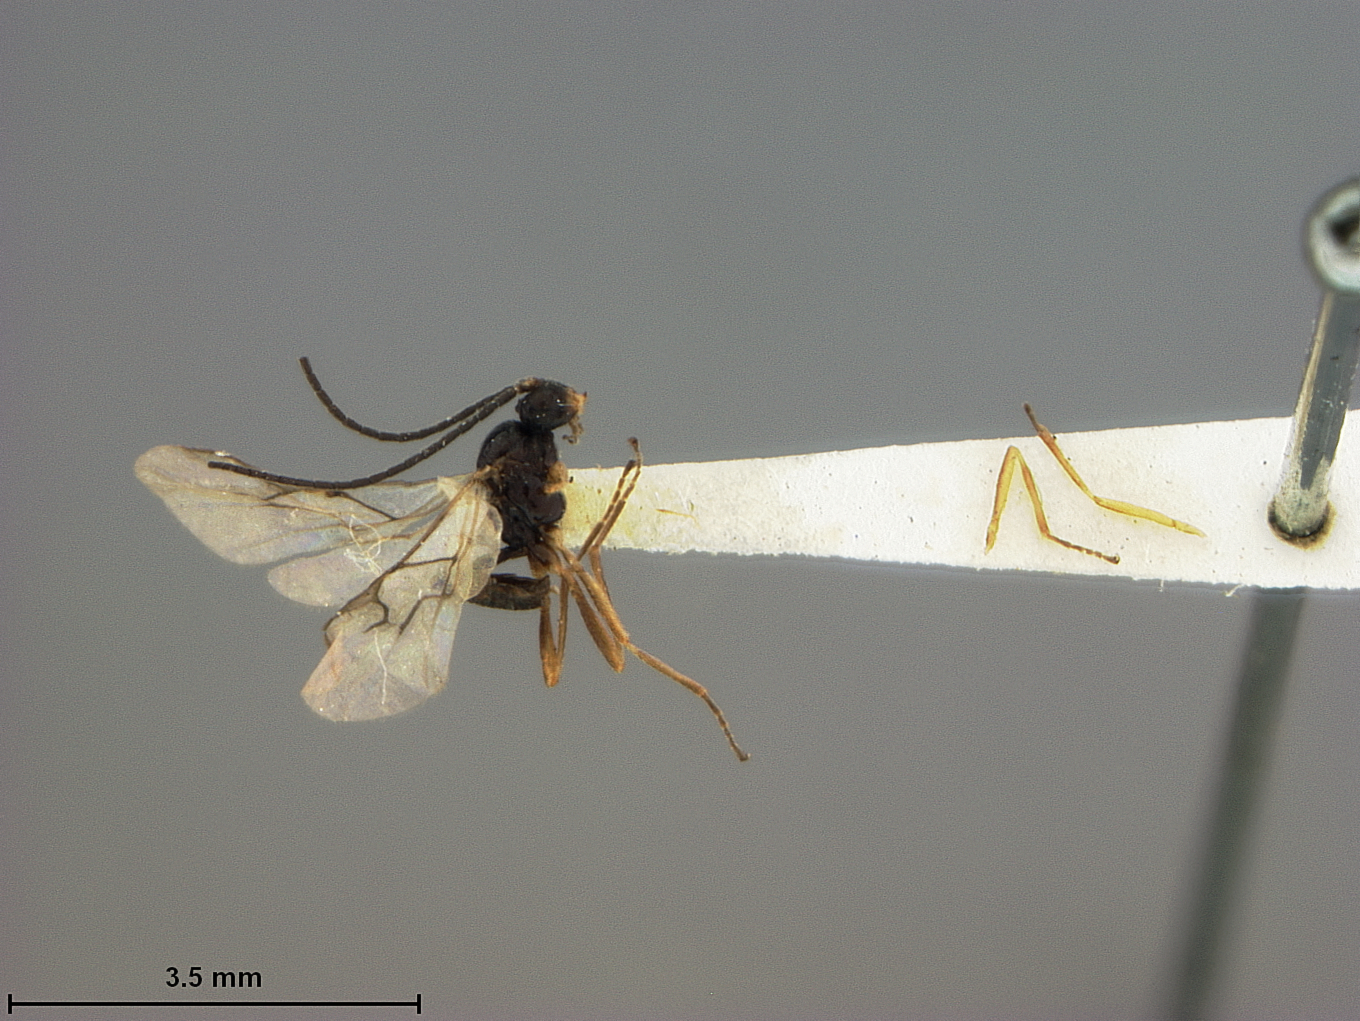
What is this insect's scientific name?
Aphidius atropetiolatus
